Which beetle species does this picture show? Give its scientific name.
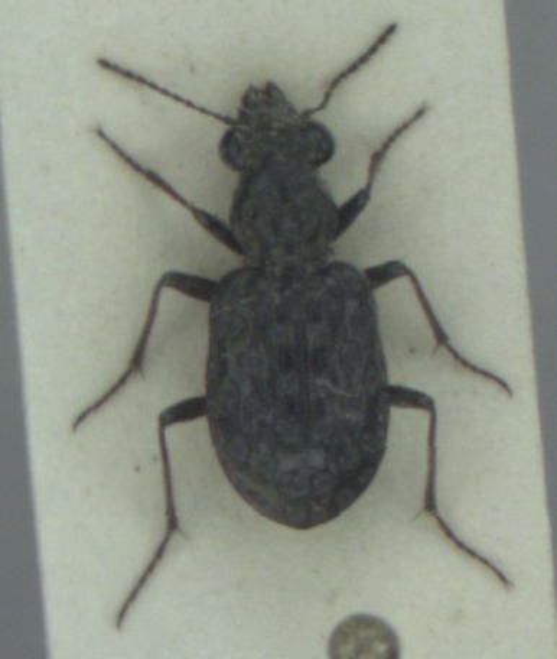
Elaphrus cupreus
